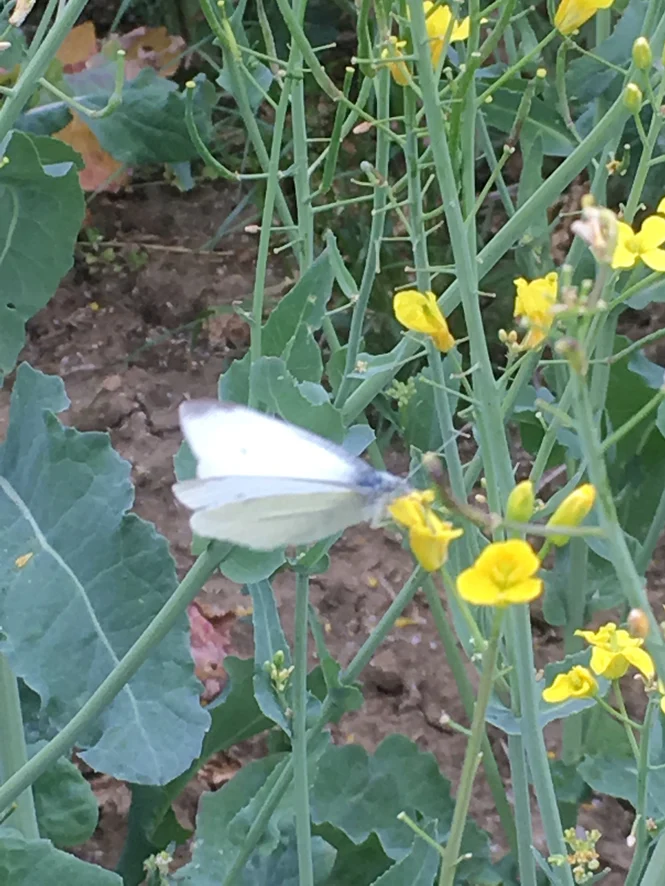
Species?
Pieris rapae
